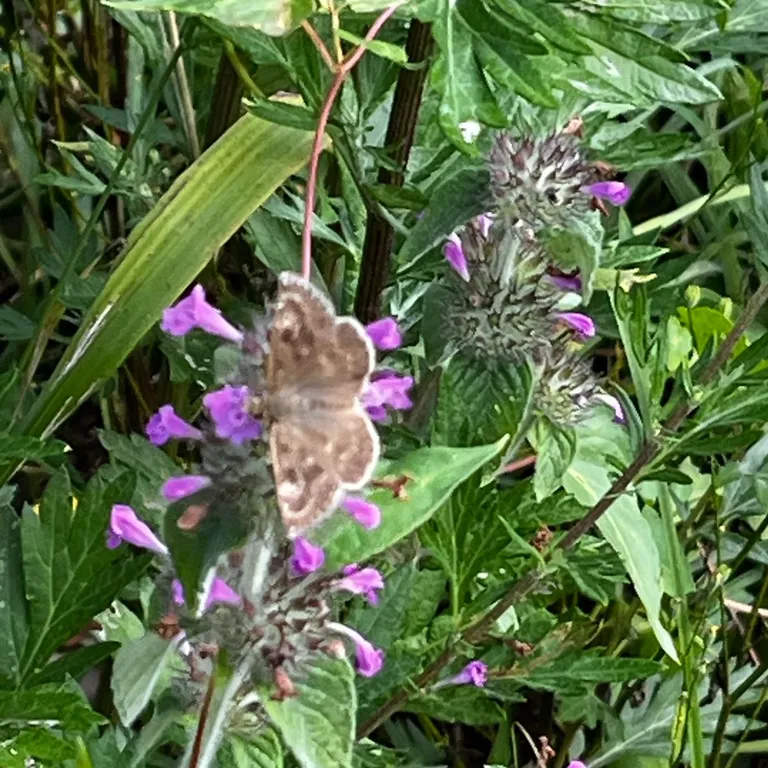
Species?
Erynnis tages
